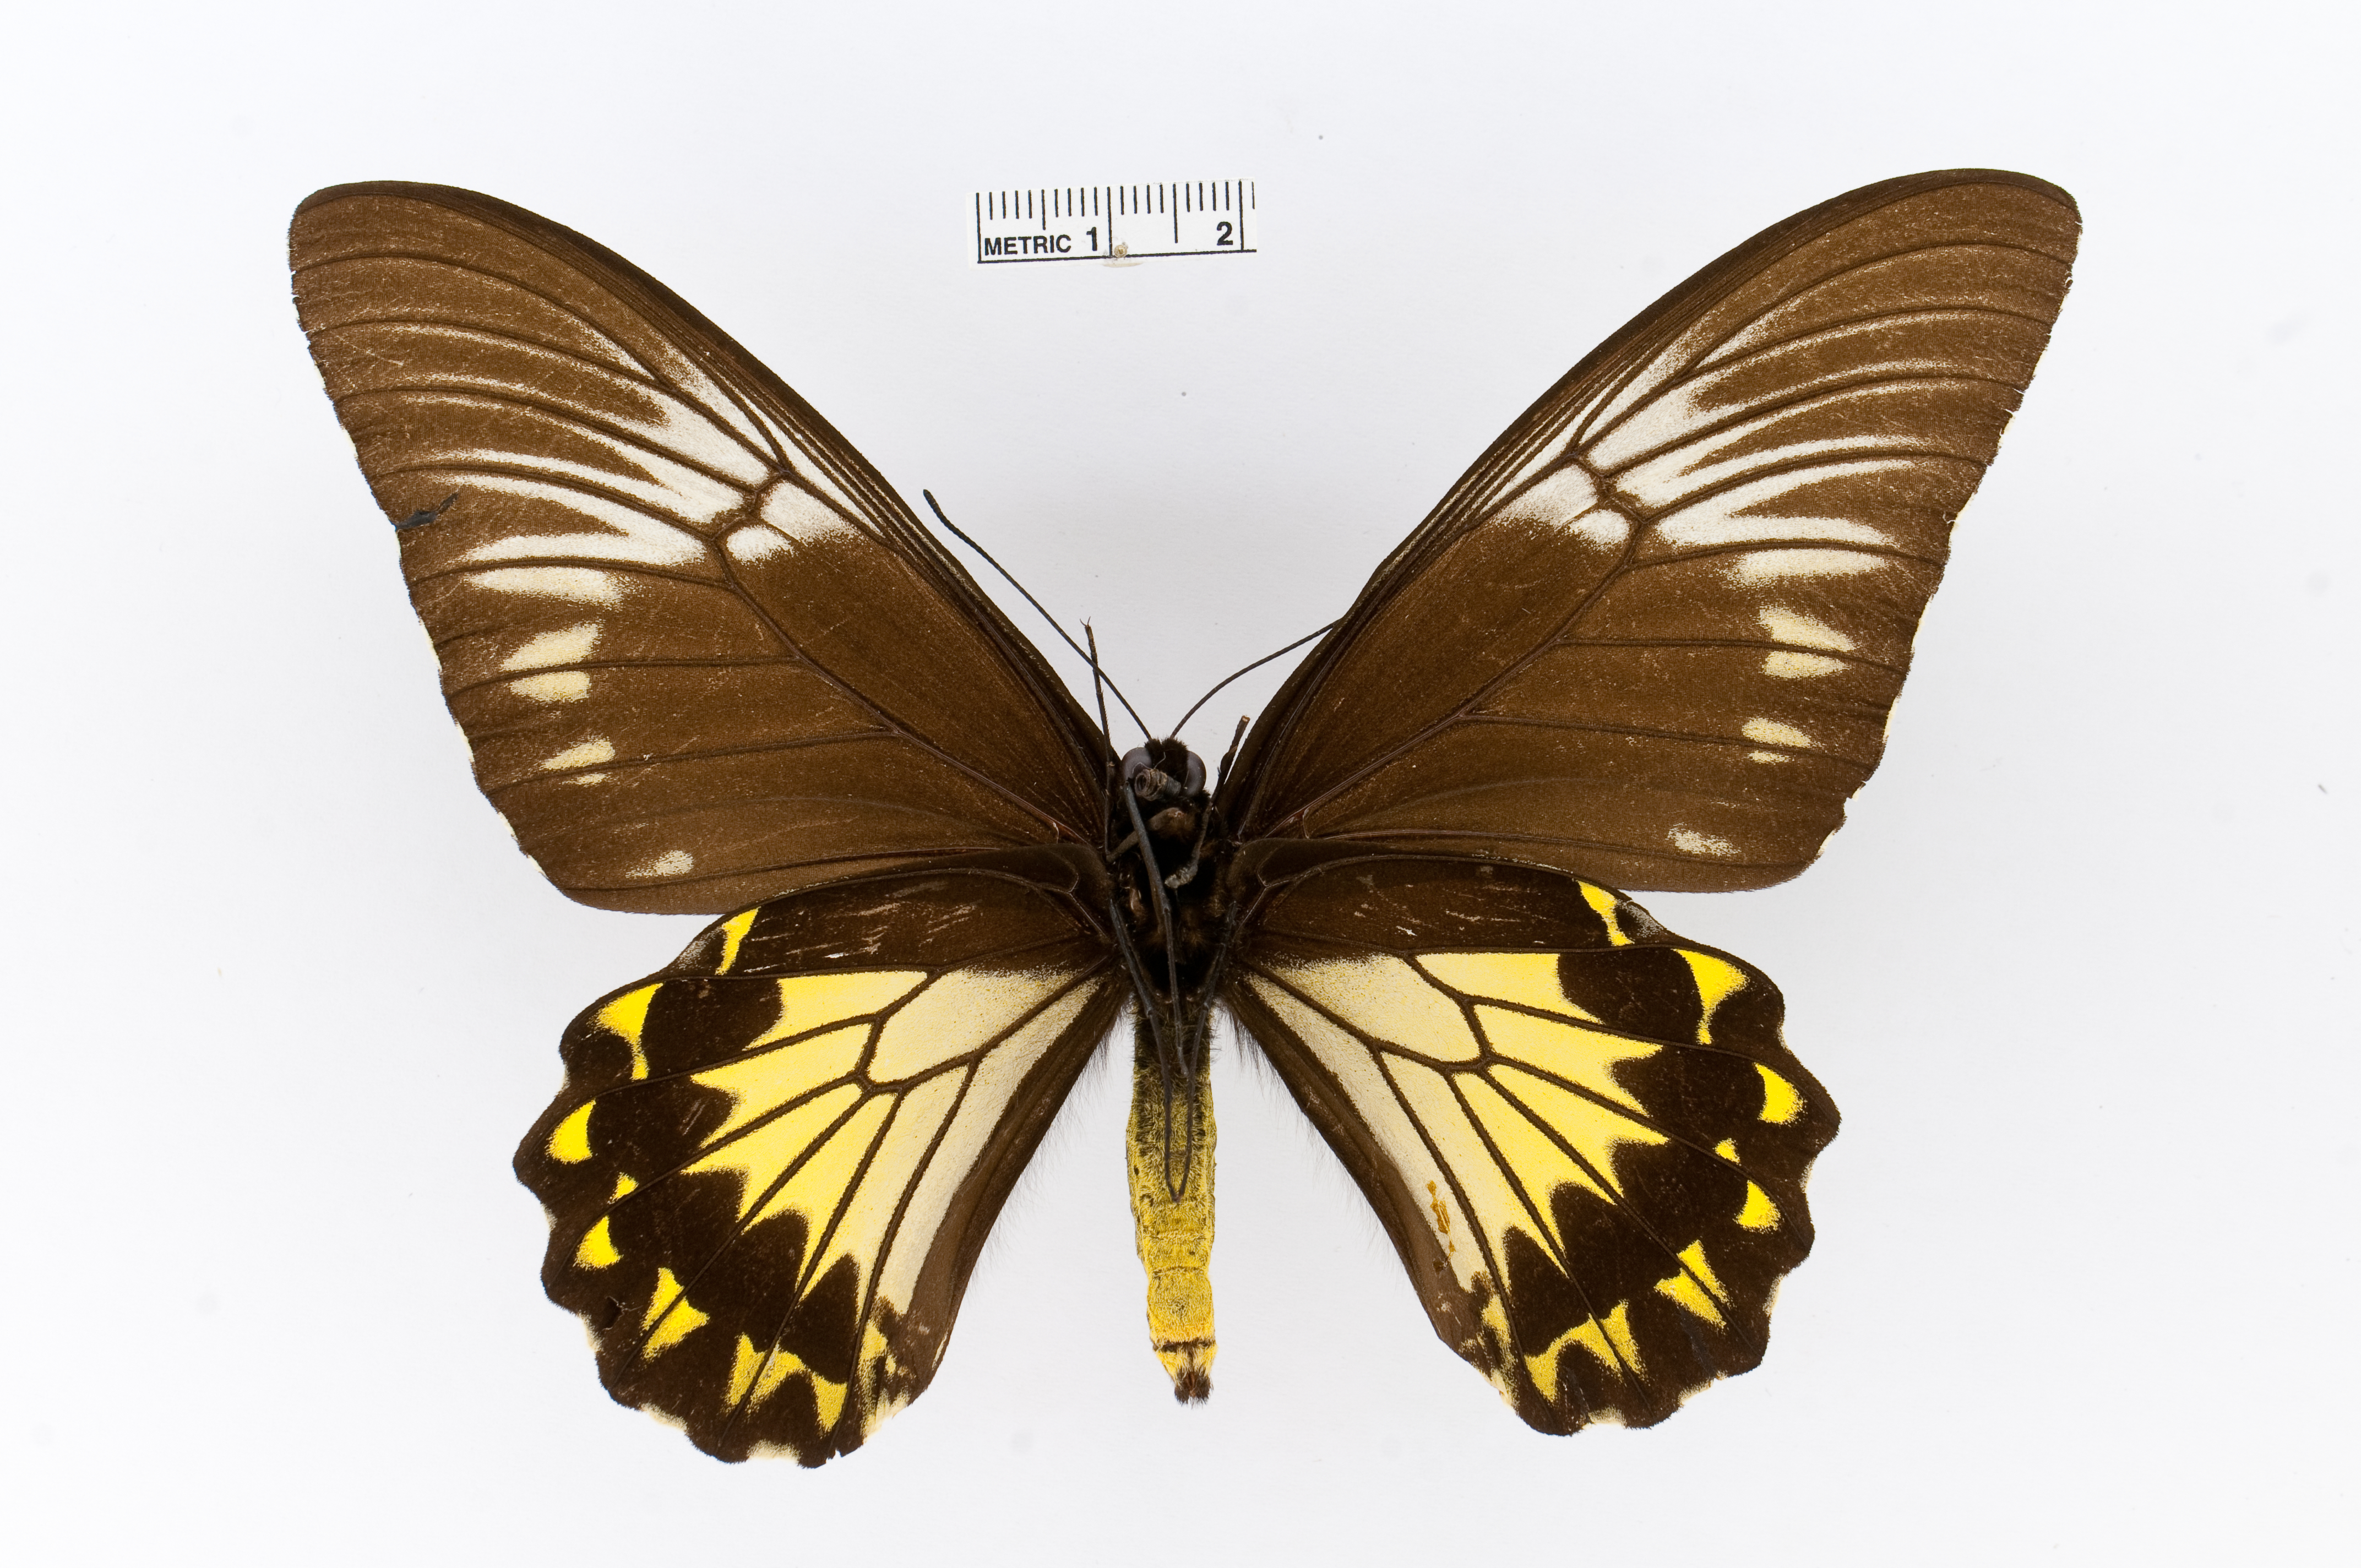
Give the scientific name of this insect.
Troides cuneifera
